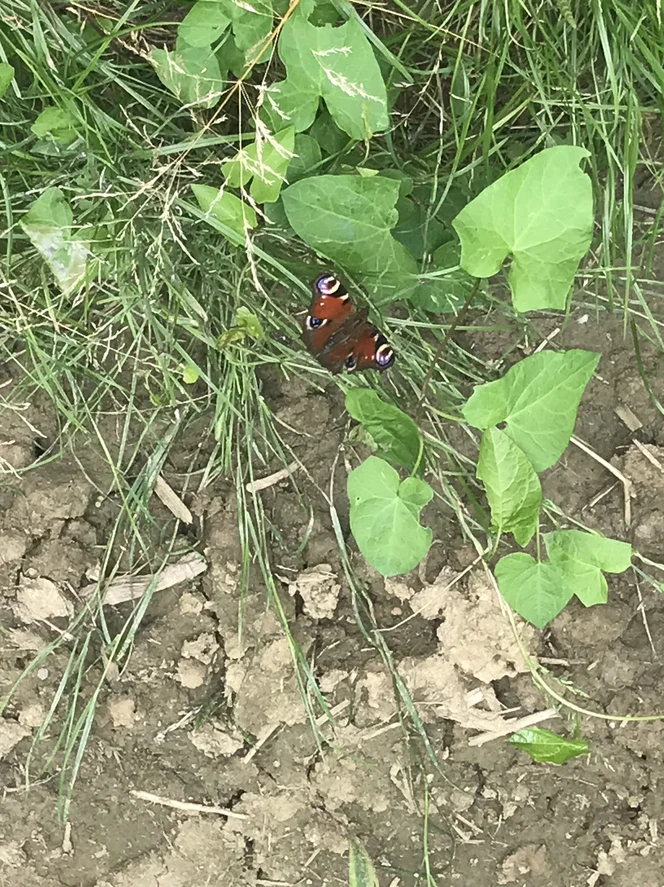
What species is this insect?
Aglais io
